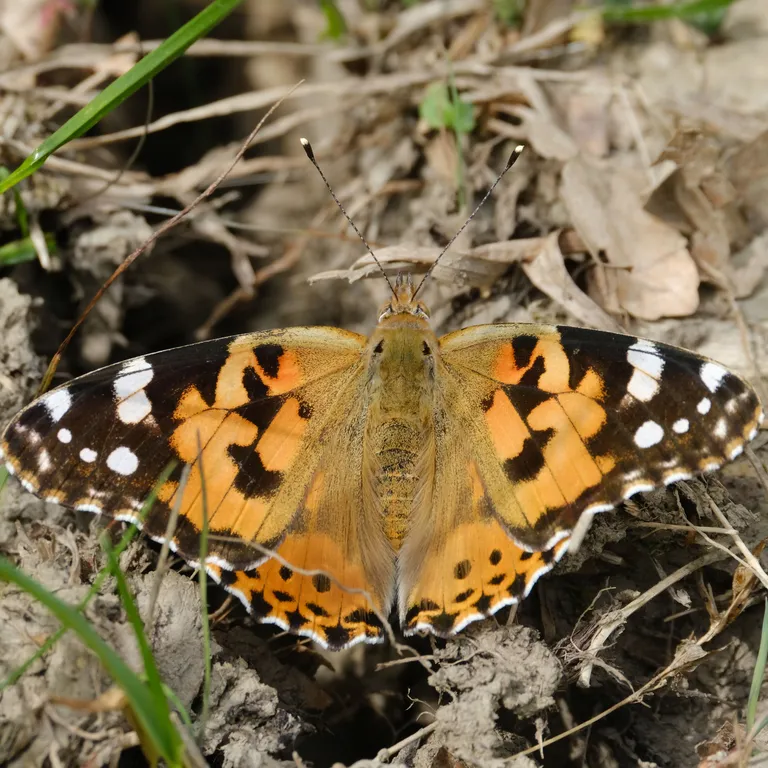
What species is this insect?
Vanessa cardui
